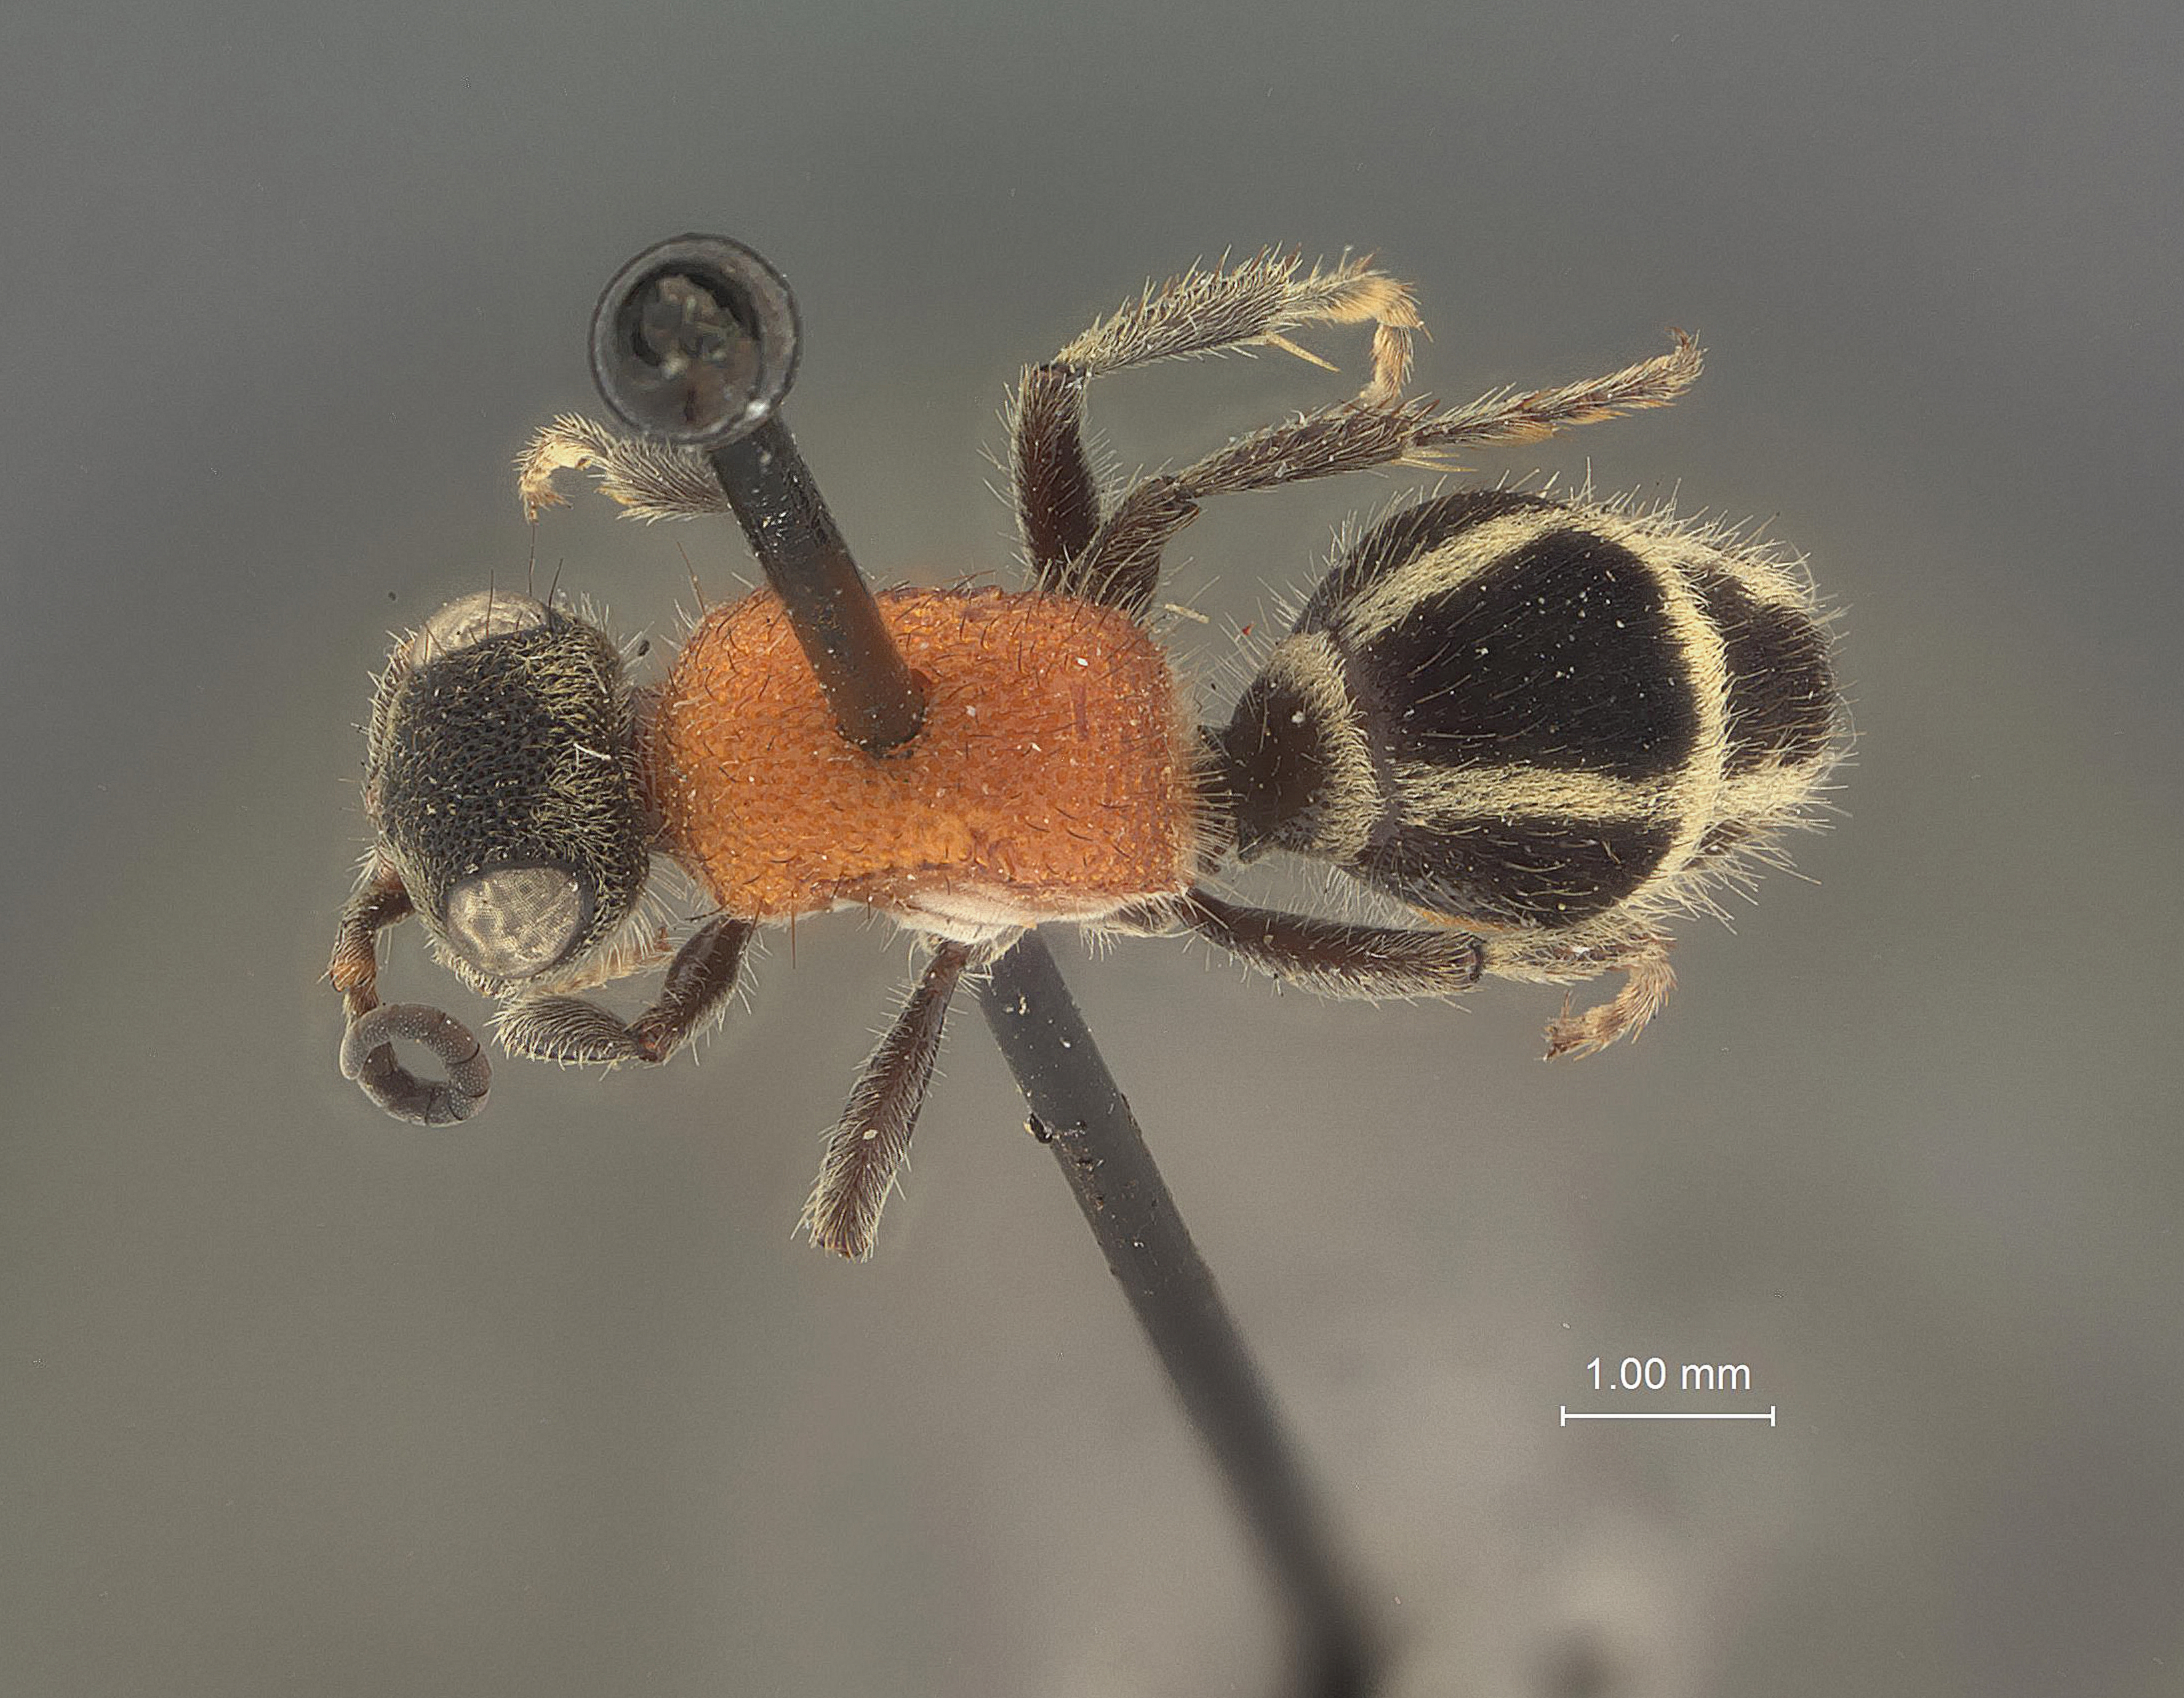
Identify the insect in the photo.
Timulla mulfordi
